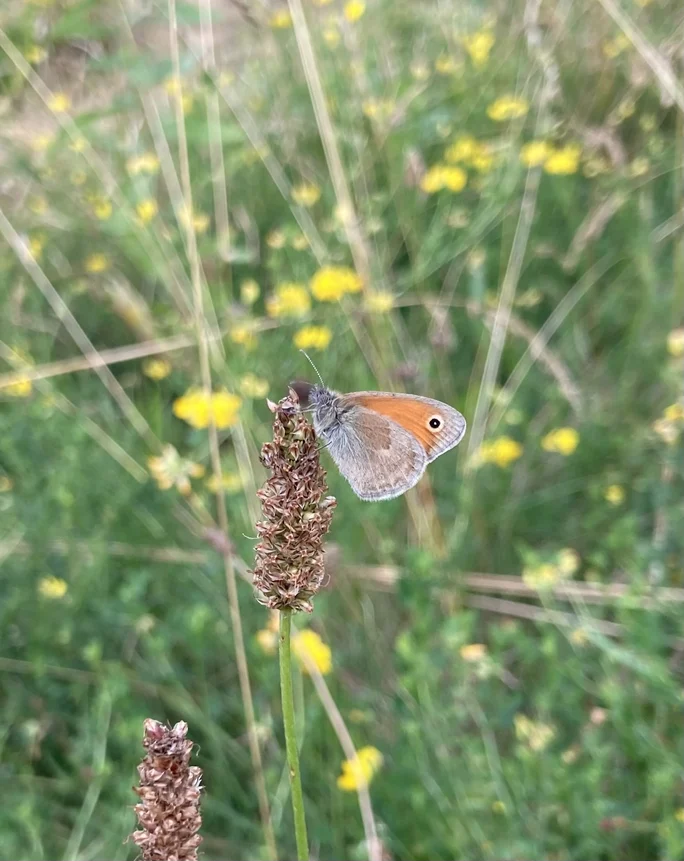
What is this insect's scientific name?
Coenonympha pamphilus
